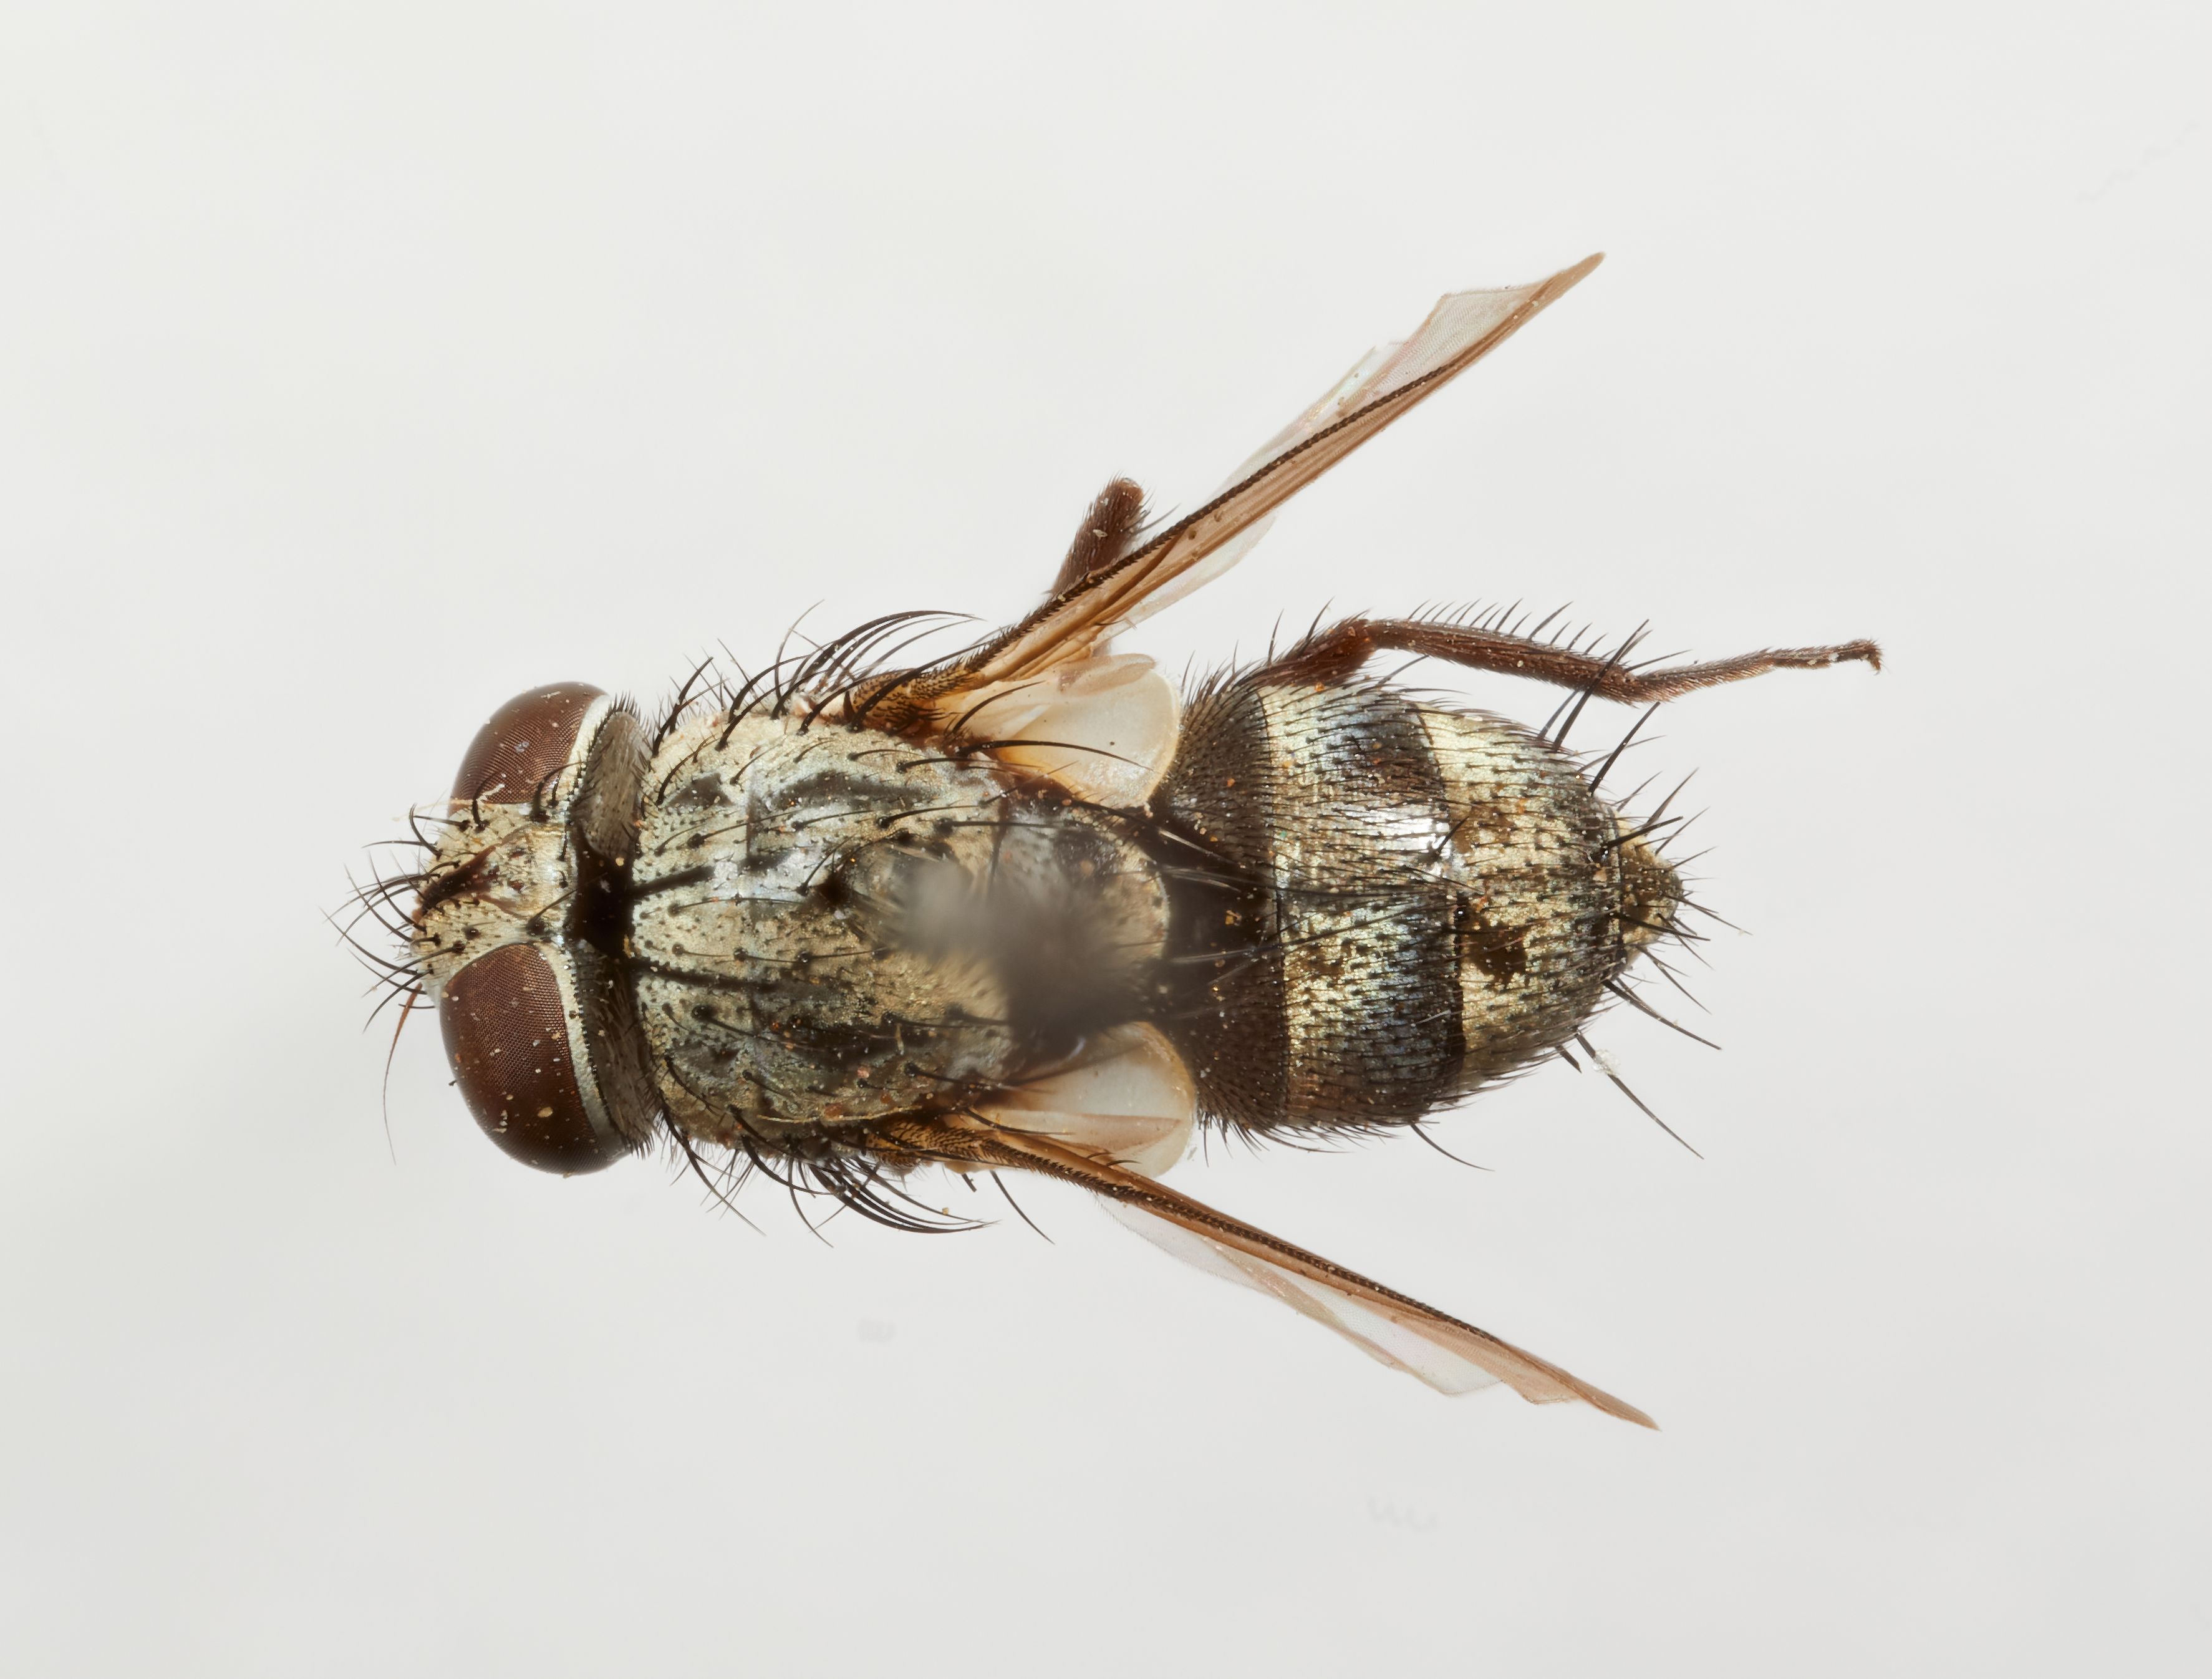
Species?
Cylindromasicera prima
